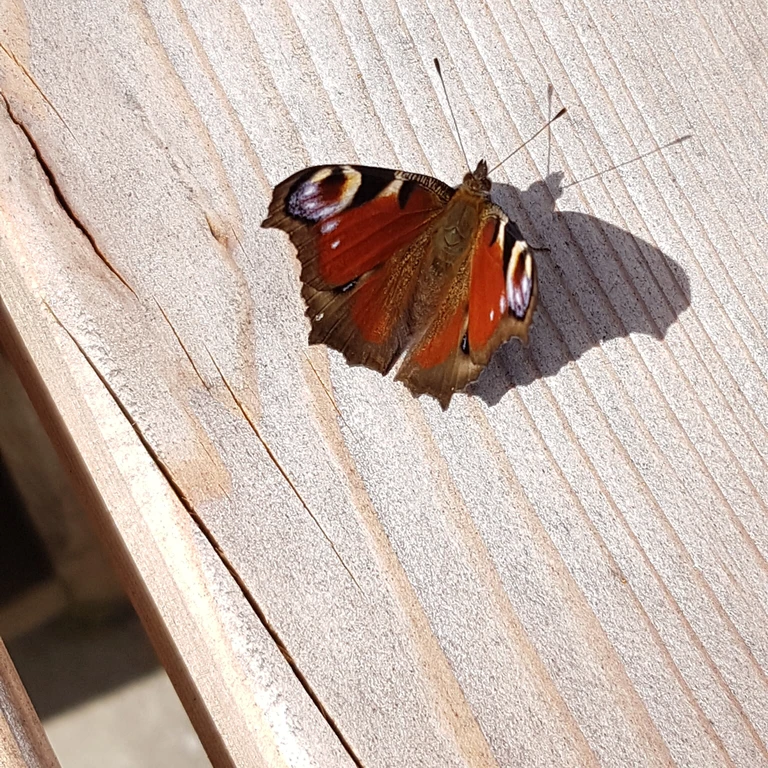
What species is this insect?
Aglais io
